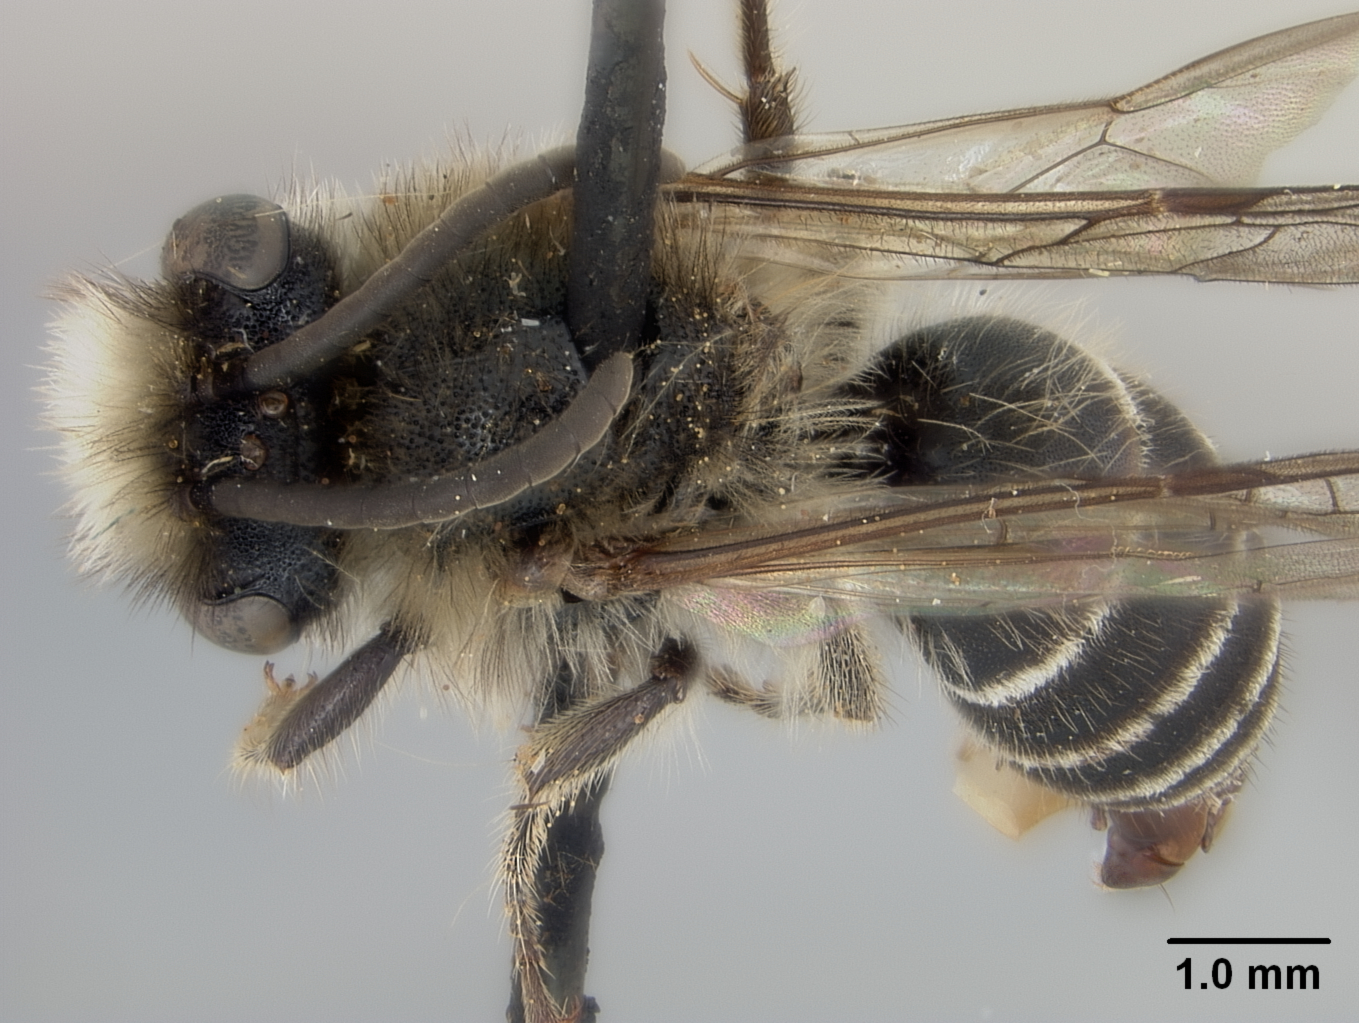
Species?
Colletes luzhouensis
